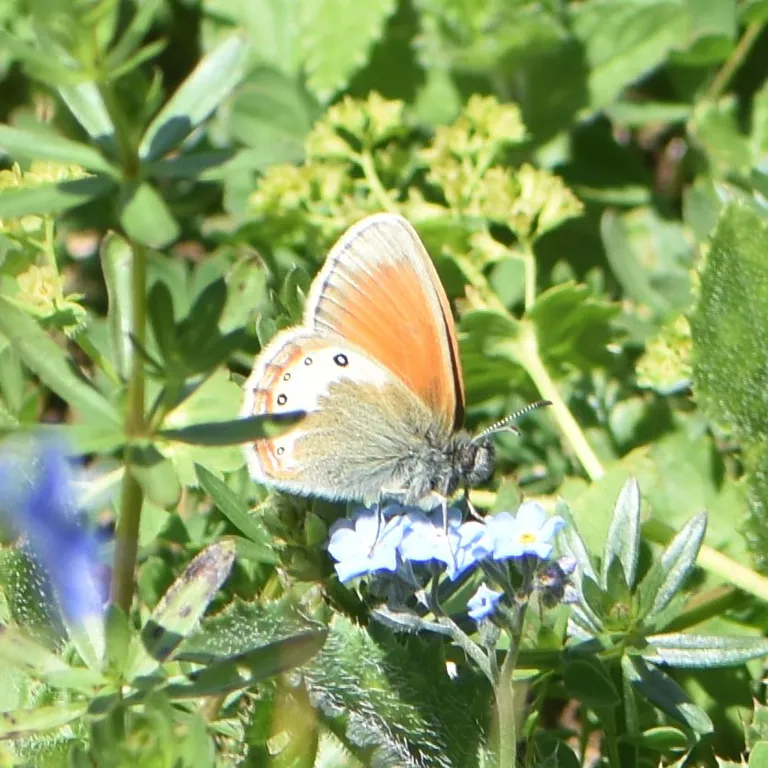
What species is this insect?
Coenonympha gardetta
